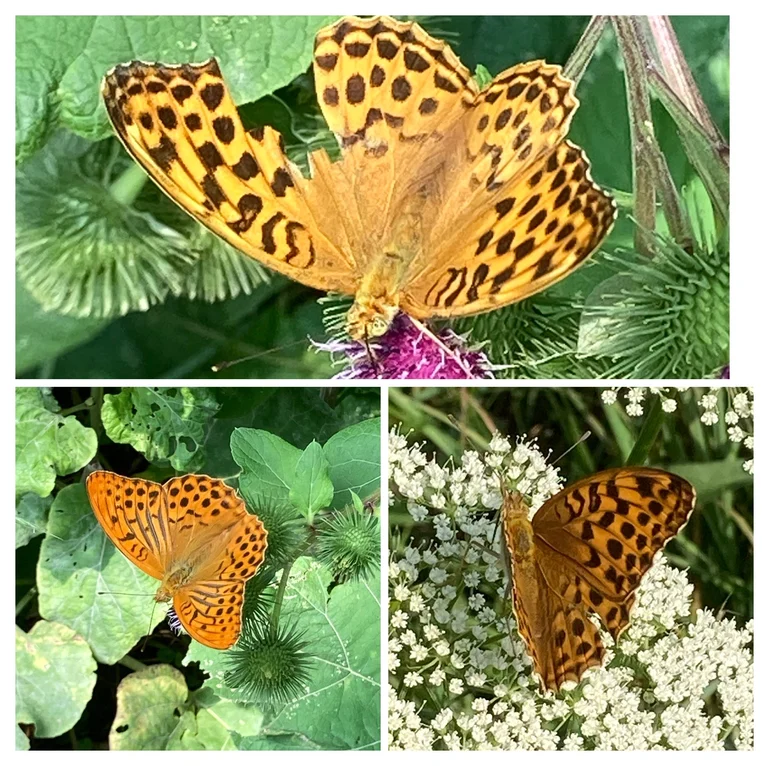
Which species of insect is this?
Argynnis paphia
